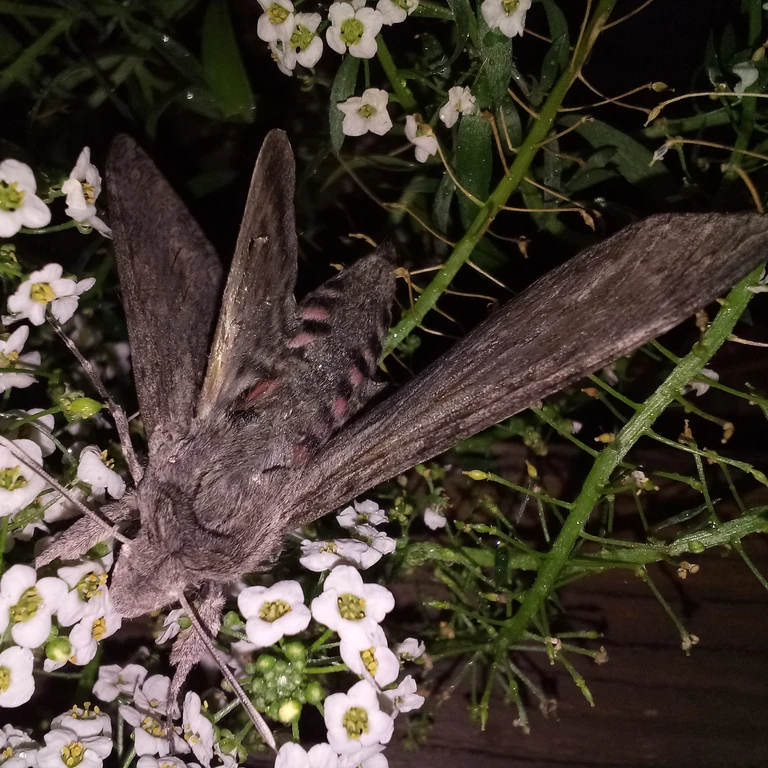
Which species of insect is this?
Agrius convolvuli
